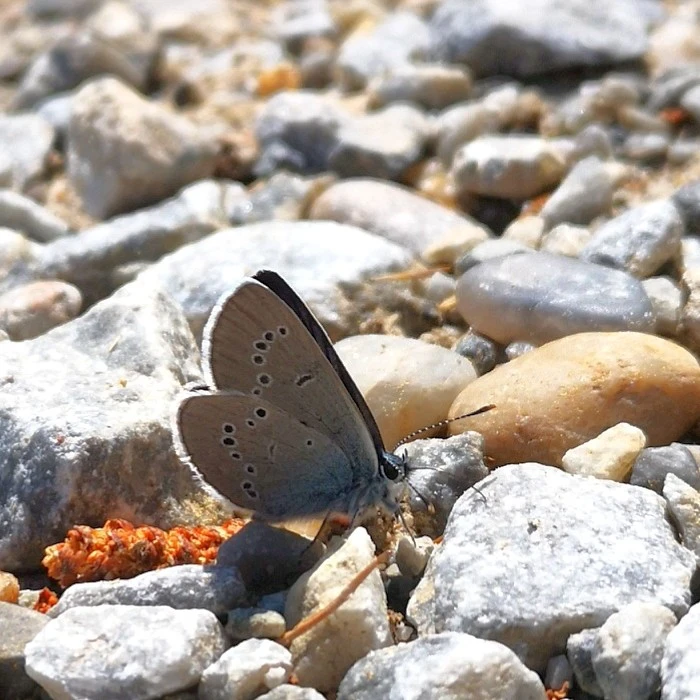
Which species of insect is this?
Cyaniris semiargus
